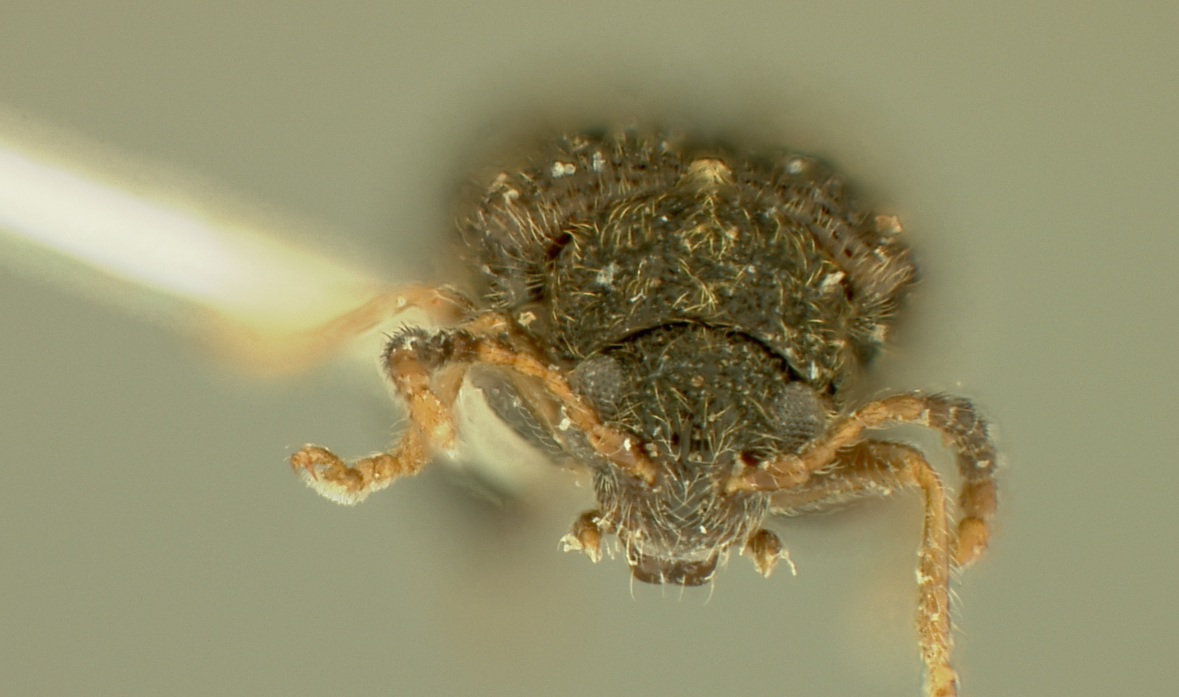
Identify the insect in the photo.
Distigmoptera brevihirta
